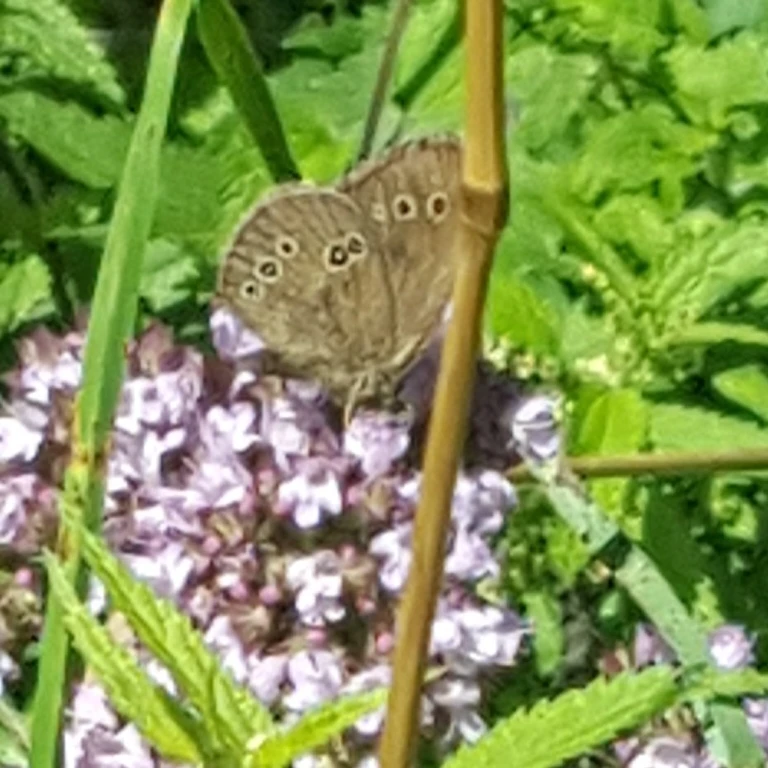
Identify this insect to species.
Aphantopus hyperantus
